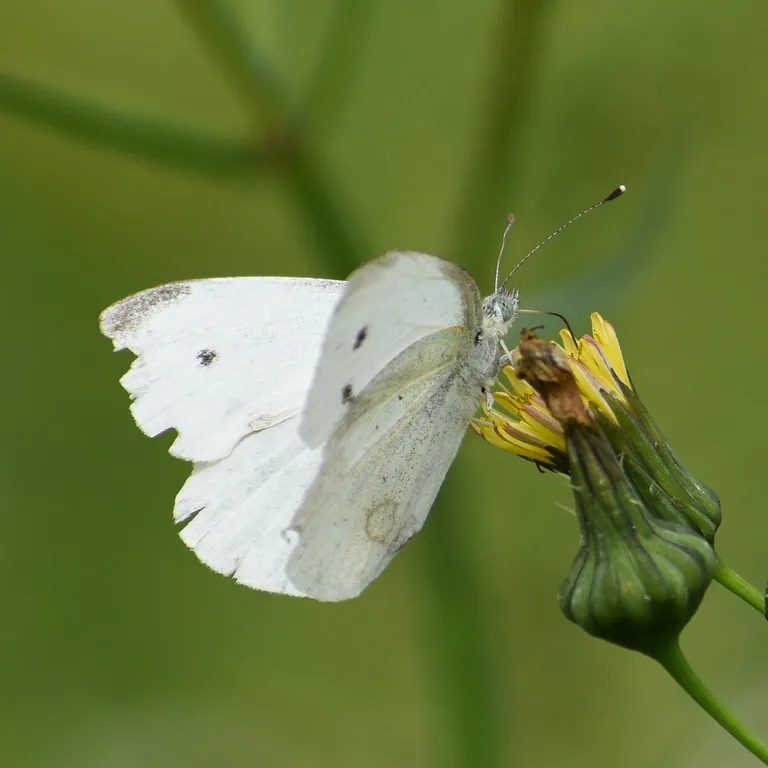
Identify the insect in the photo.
Pieris rapae
